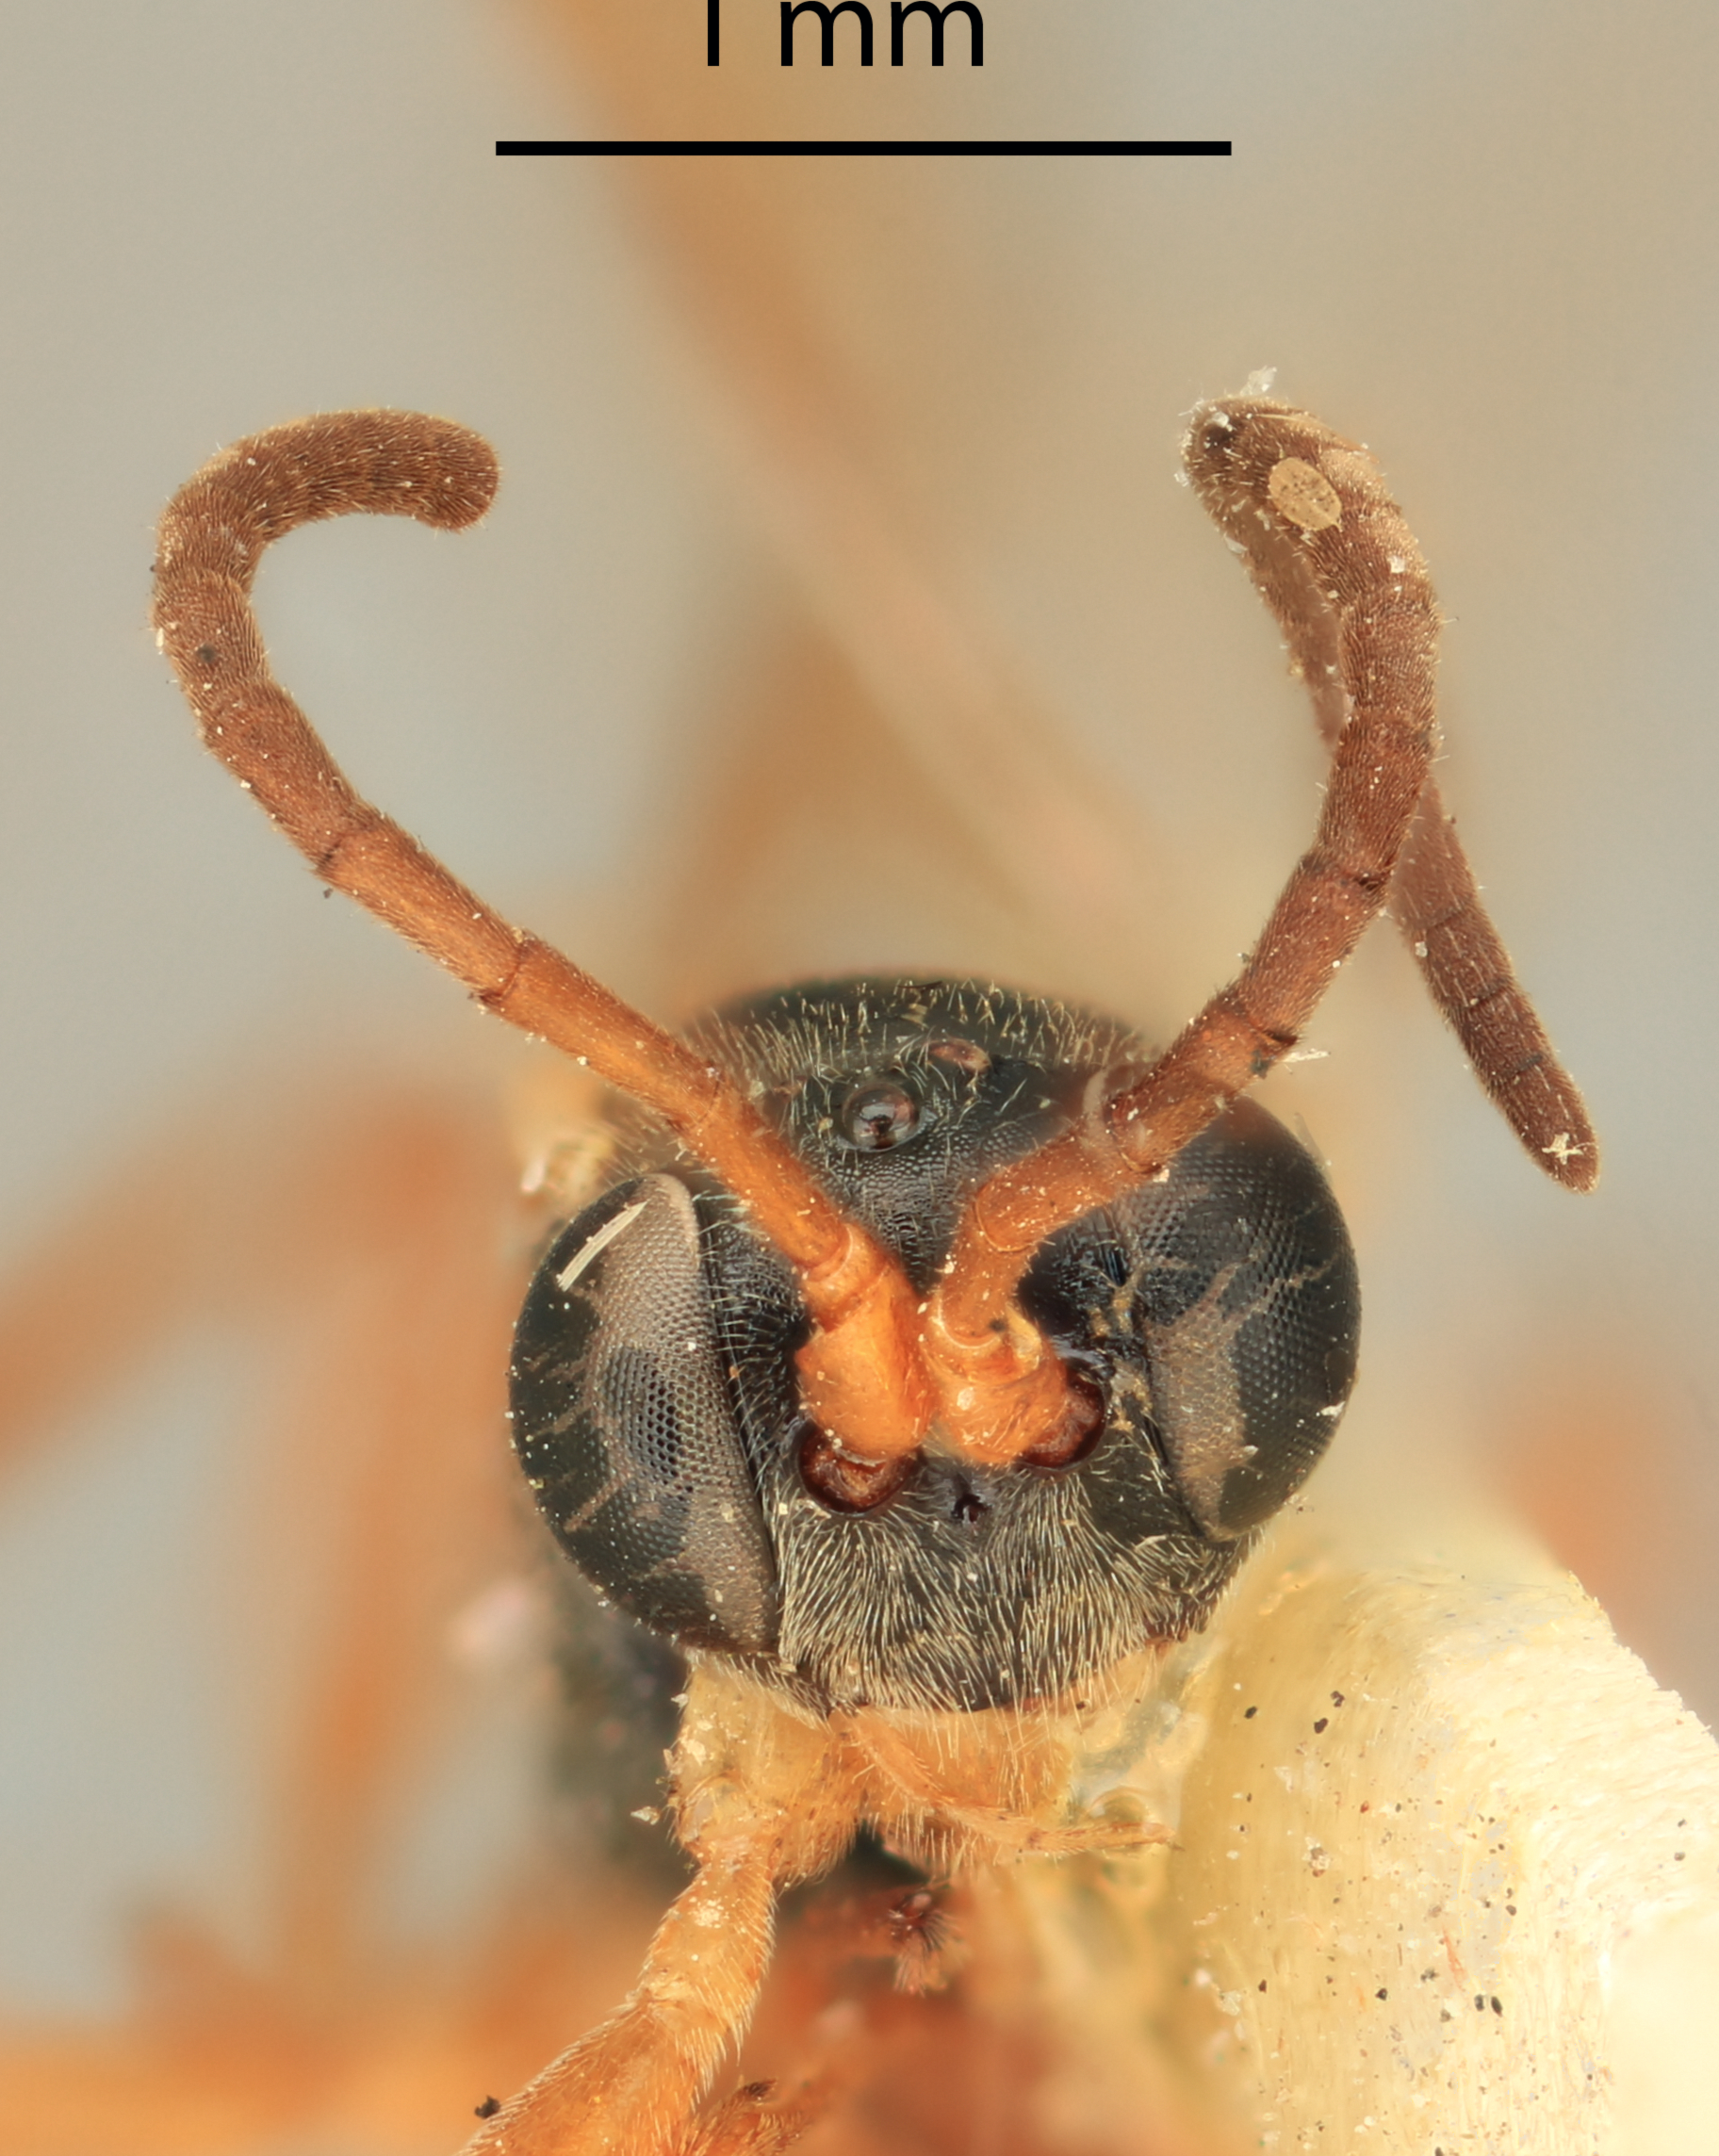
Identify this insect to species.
Hemiteles orbiformis
